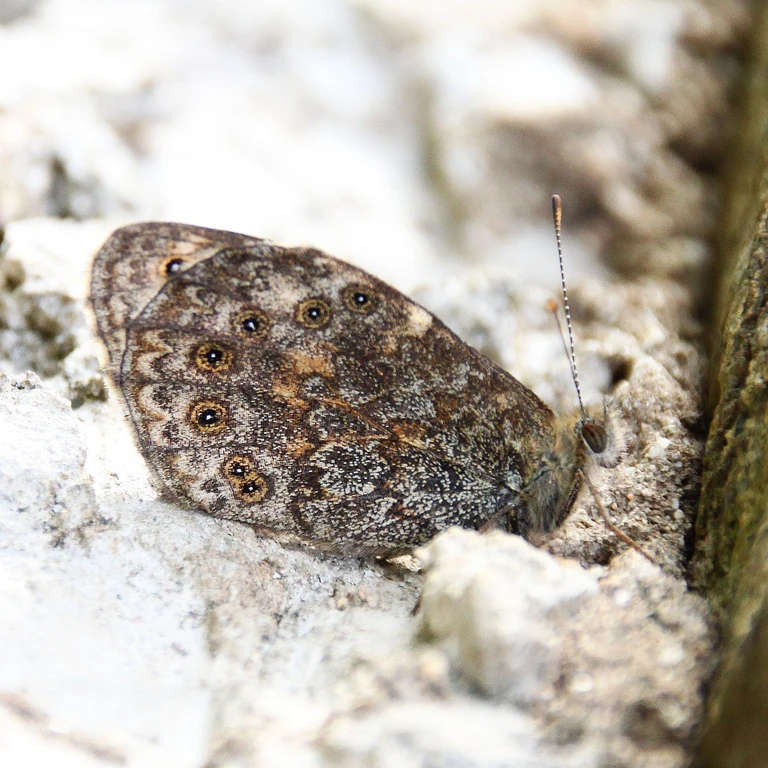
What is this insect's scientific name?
Lasiommata megera (also Pararge megera)
